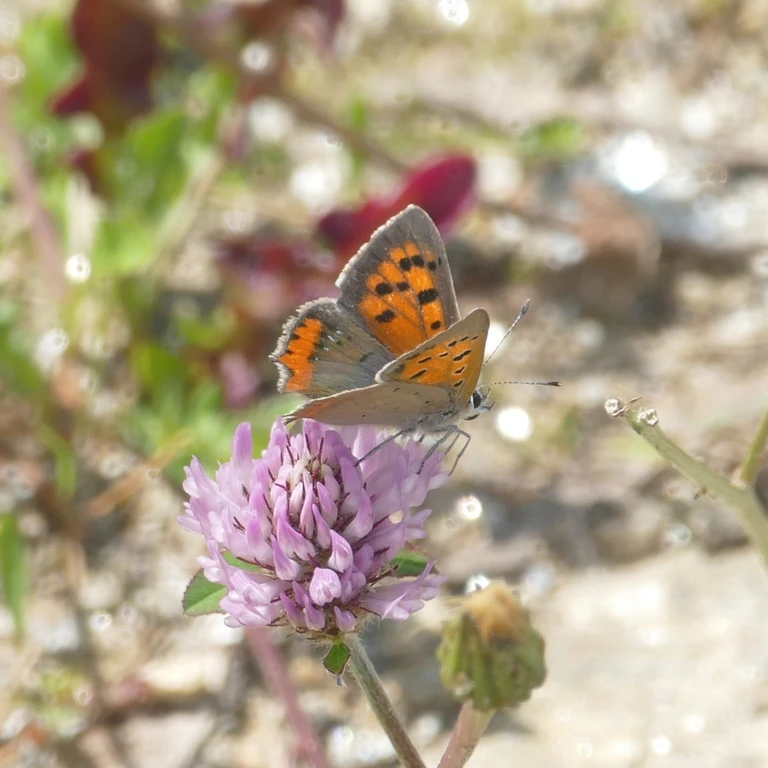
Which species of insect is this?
Lycaena phlaeas
